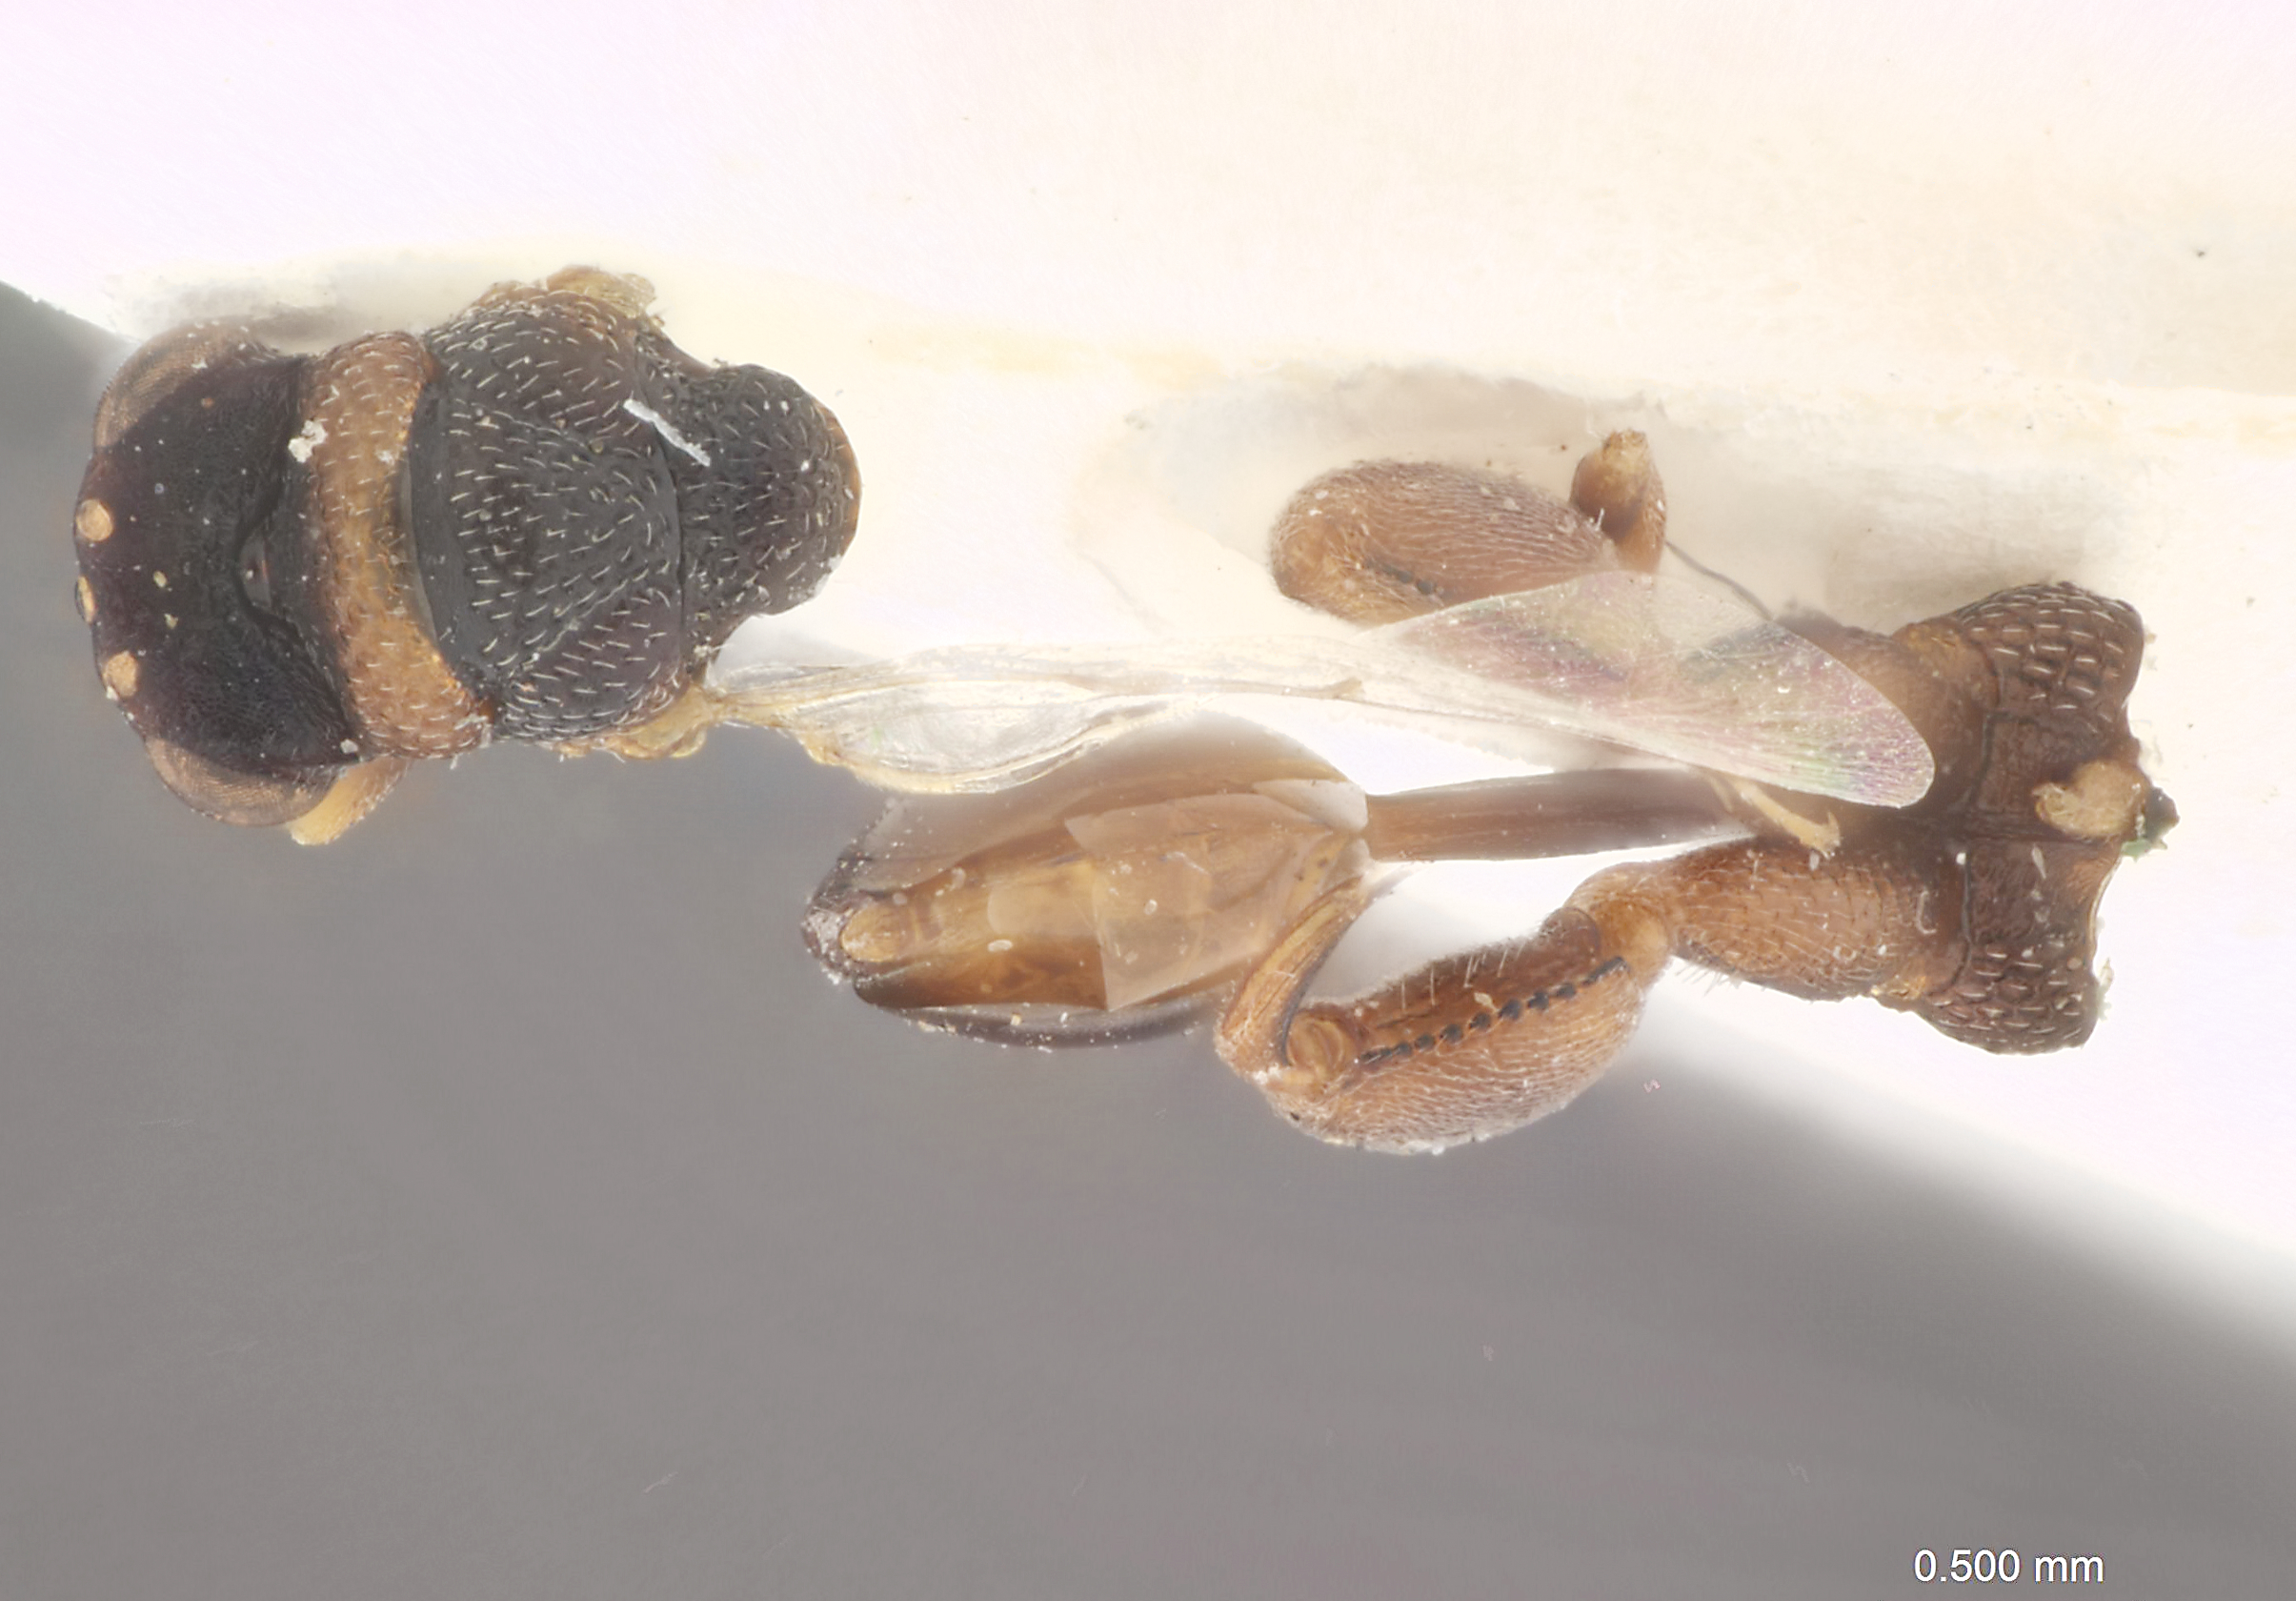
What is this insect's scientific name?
Arretocera ophiomontana
